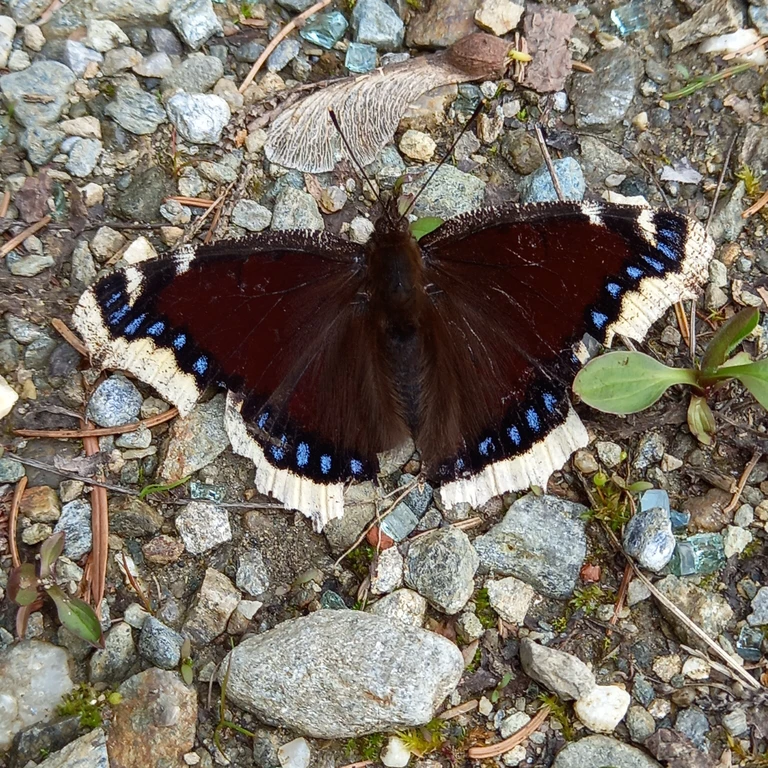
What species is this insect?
Nymphalis antiopa
